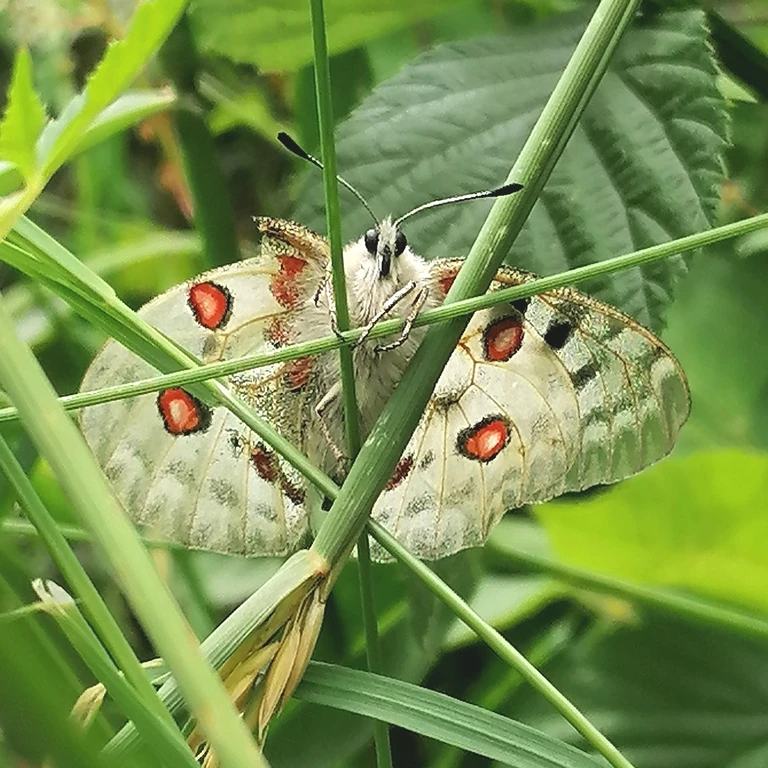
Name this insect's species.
Parnassius apollo
